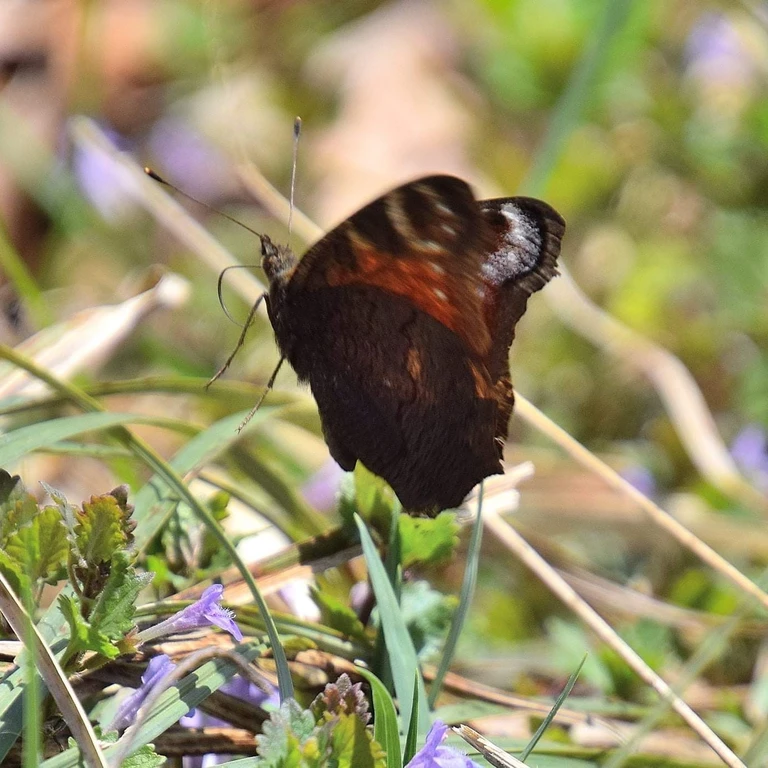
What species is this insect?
Aglais io
